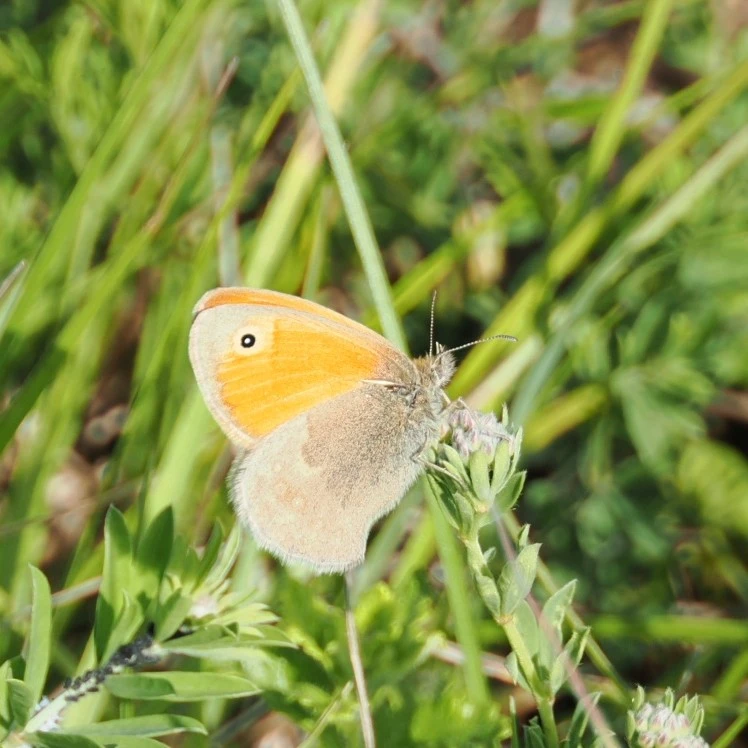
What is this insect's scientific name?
Coenonympha pamphilus
